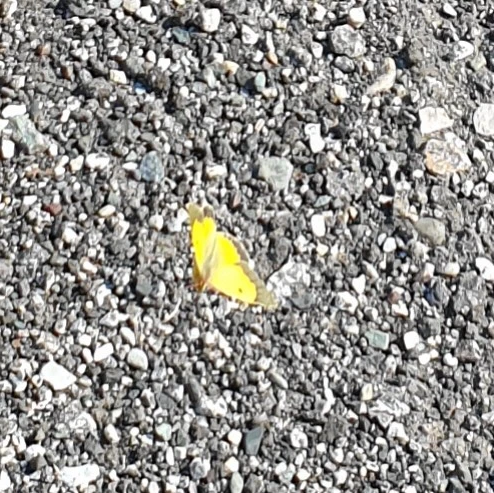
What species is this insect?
Colias croceus
